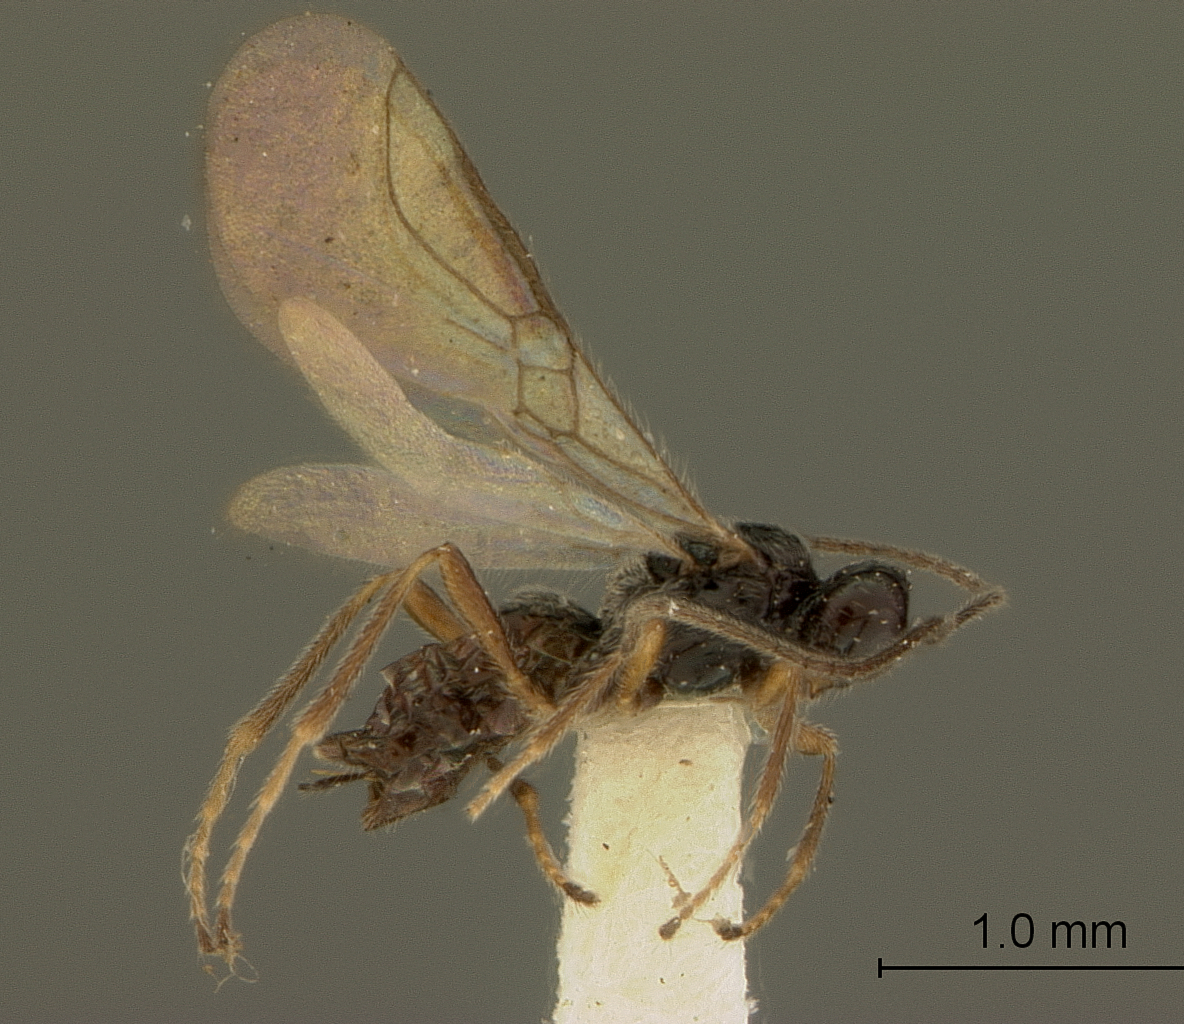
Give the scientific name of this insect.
Gyrocampa alaskensis
